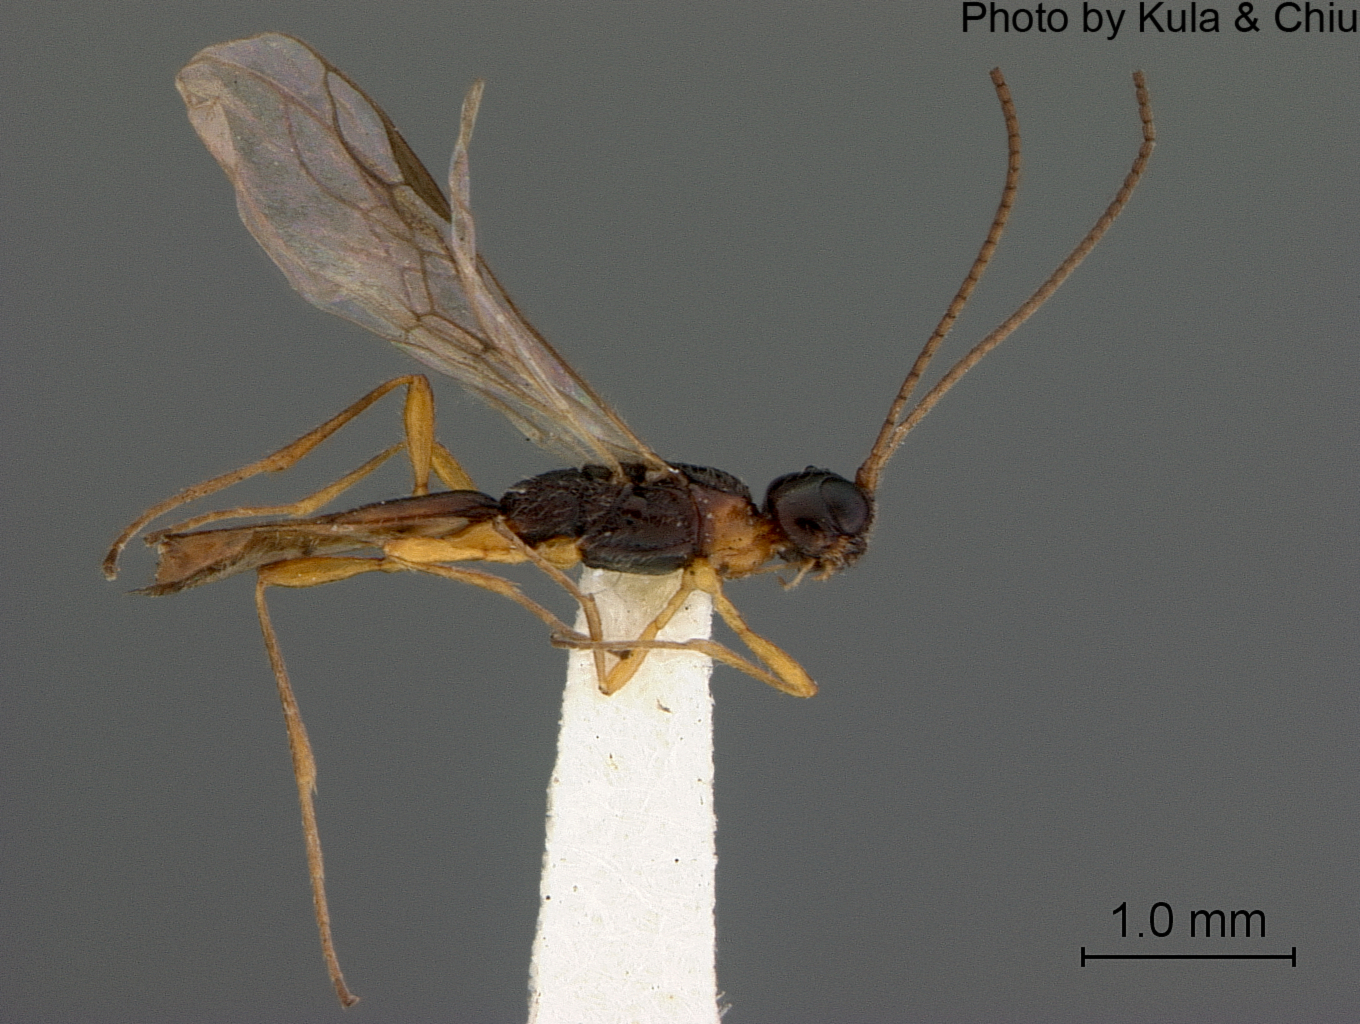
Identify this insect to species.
Coelinius hopkinsis
